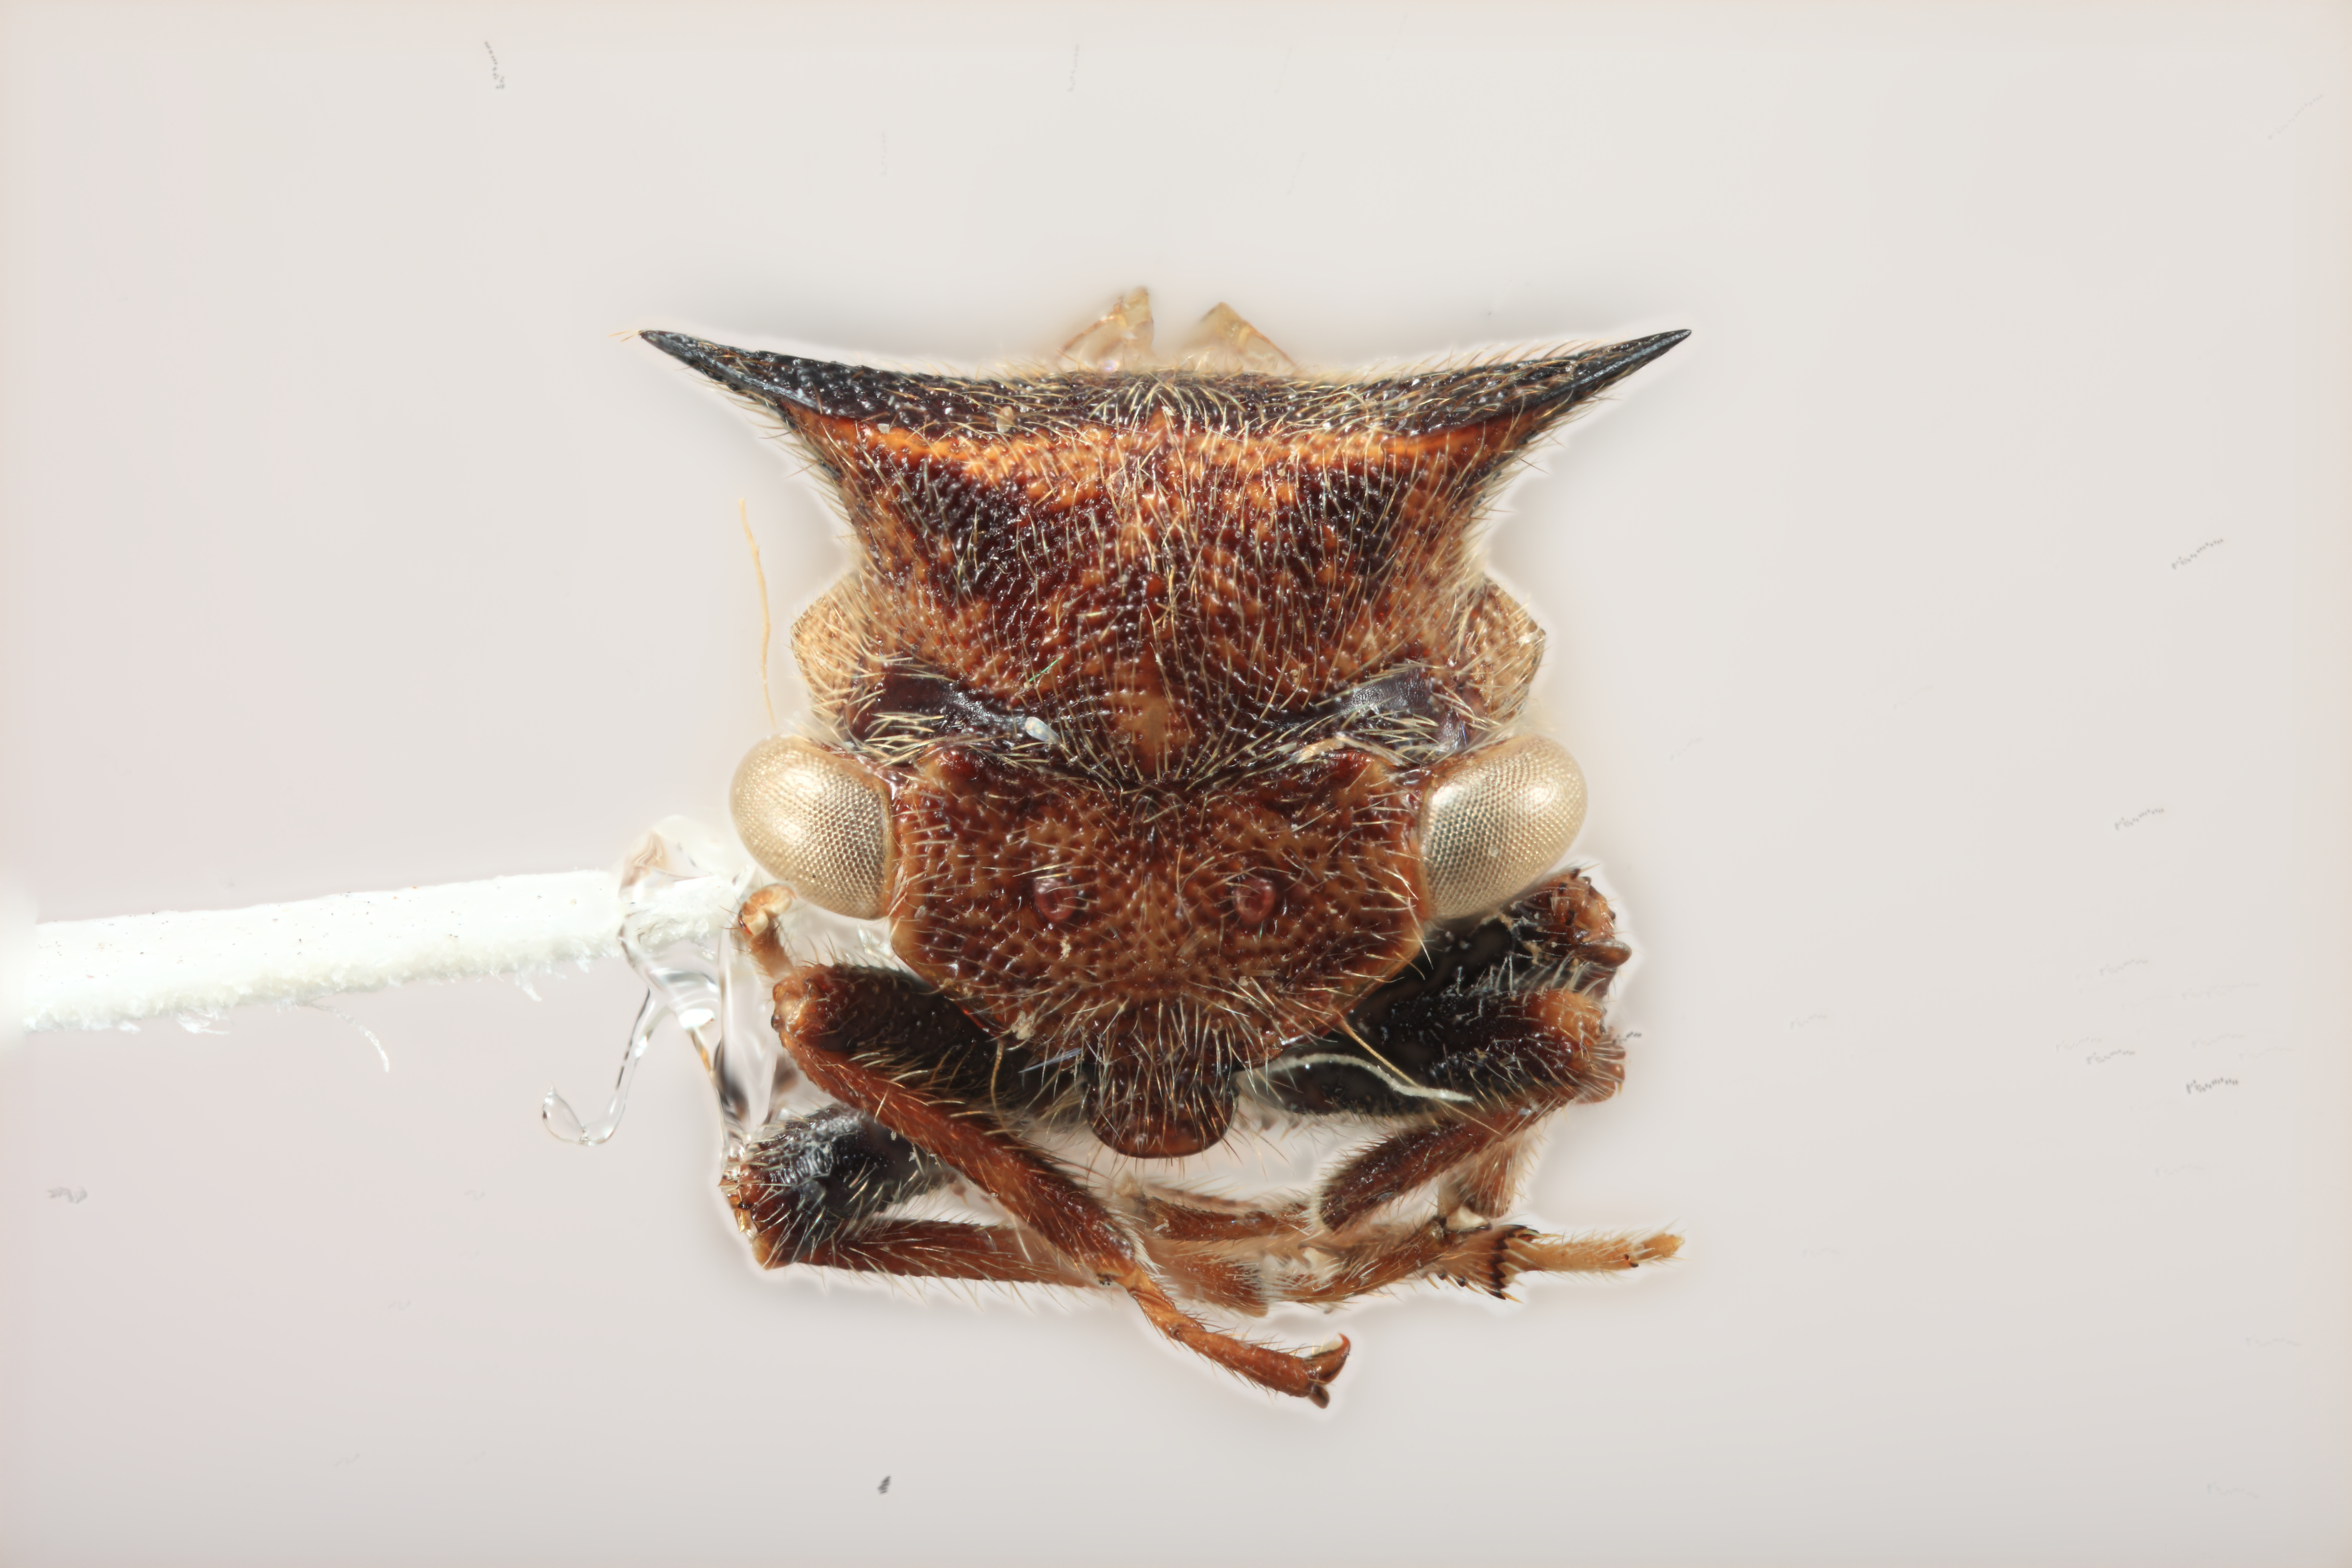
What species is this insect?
Tolania calista
